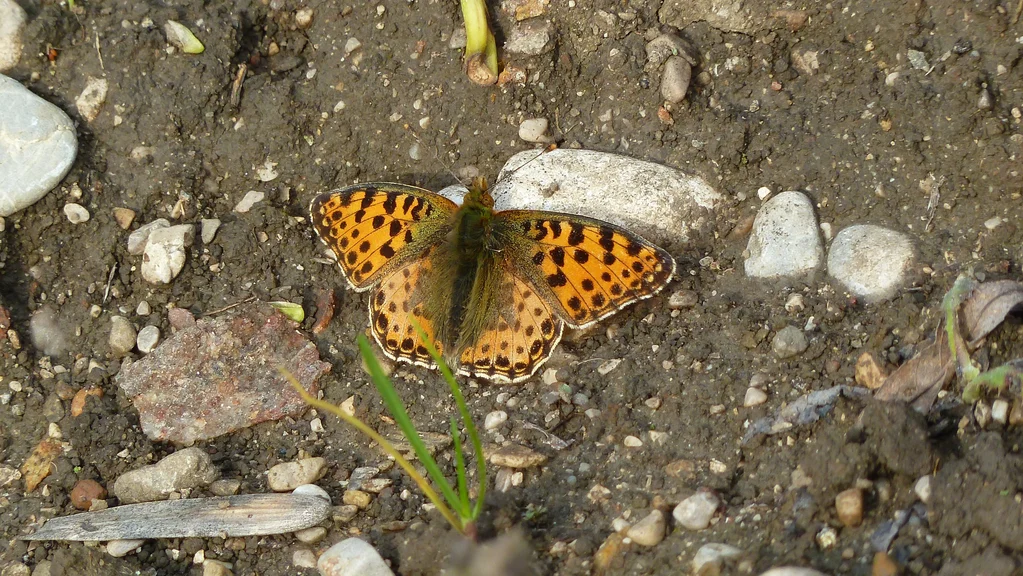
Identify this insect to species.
Issoria lathonia
